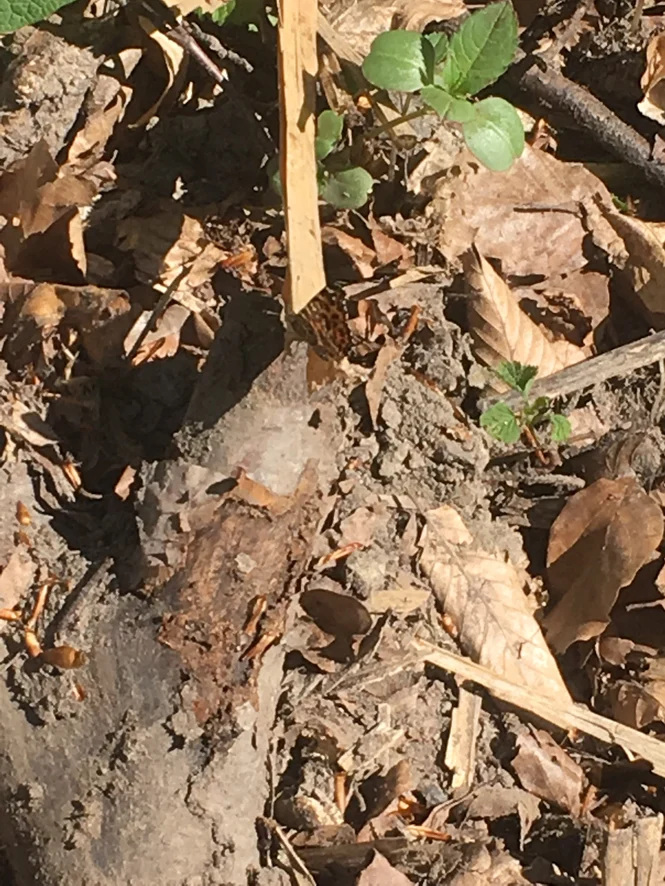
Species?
Araschnia levana
